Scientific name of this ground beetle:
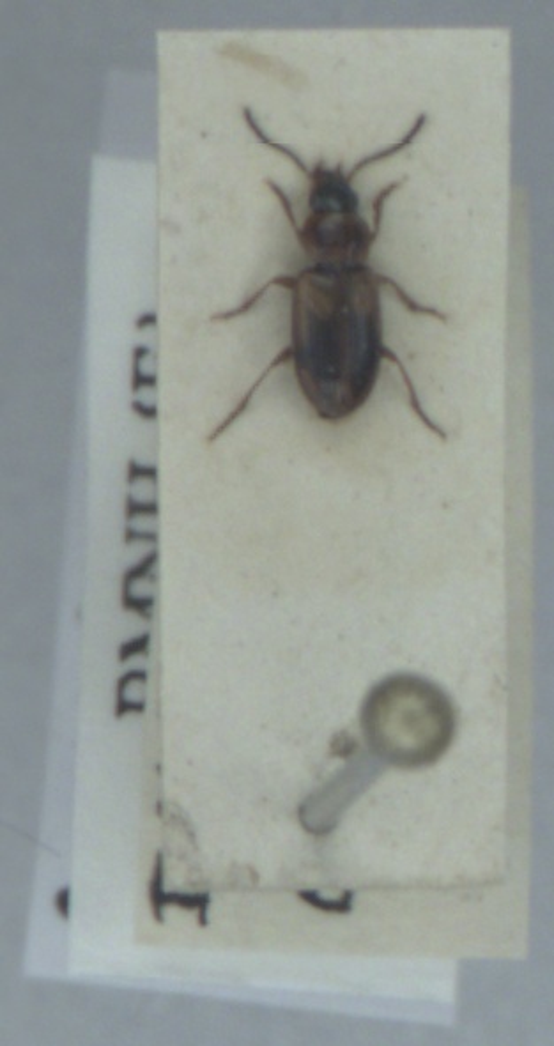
Acupalpus dorsalis
